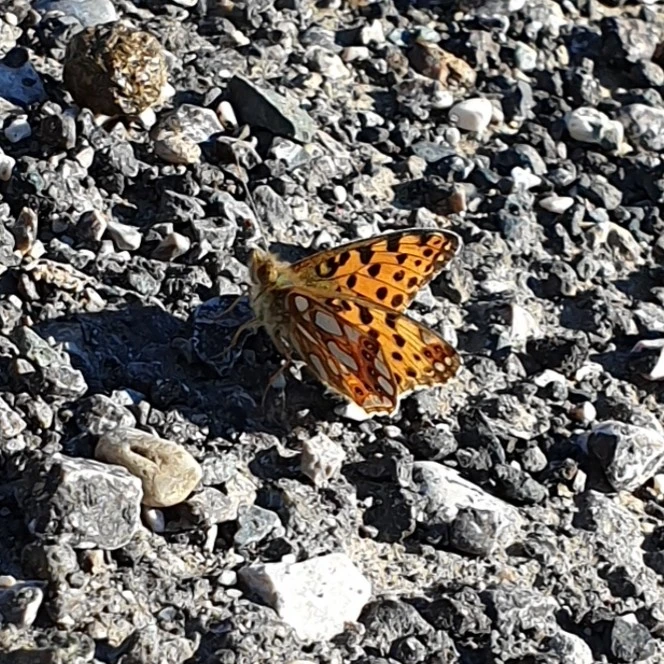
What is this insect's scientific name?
Issoria lathonia
